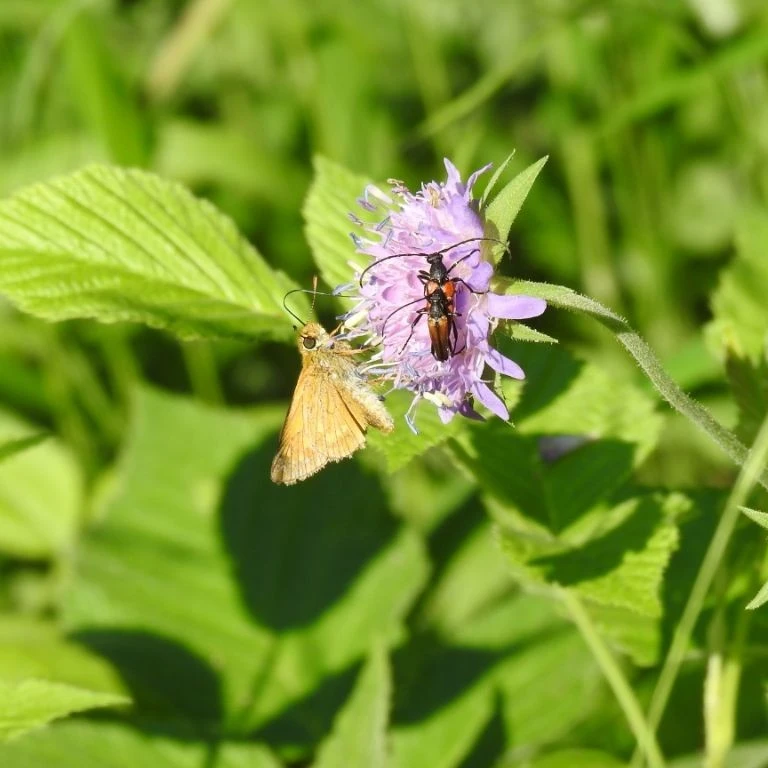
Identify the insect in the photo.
Ochlodes sylvanus (also Ochlodes venata)
